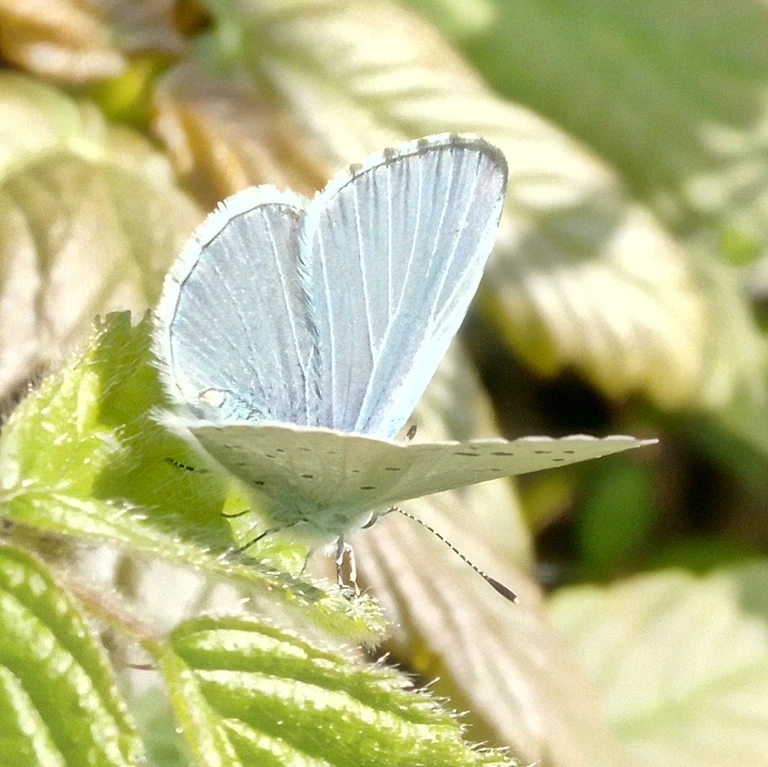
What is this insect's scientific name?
Celastrina argiolus
